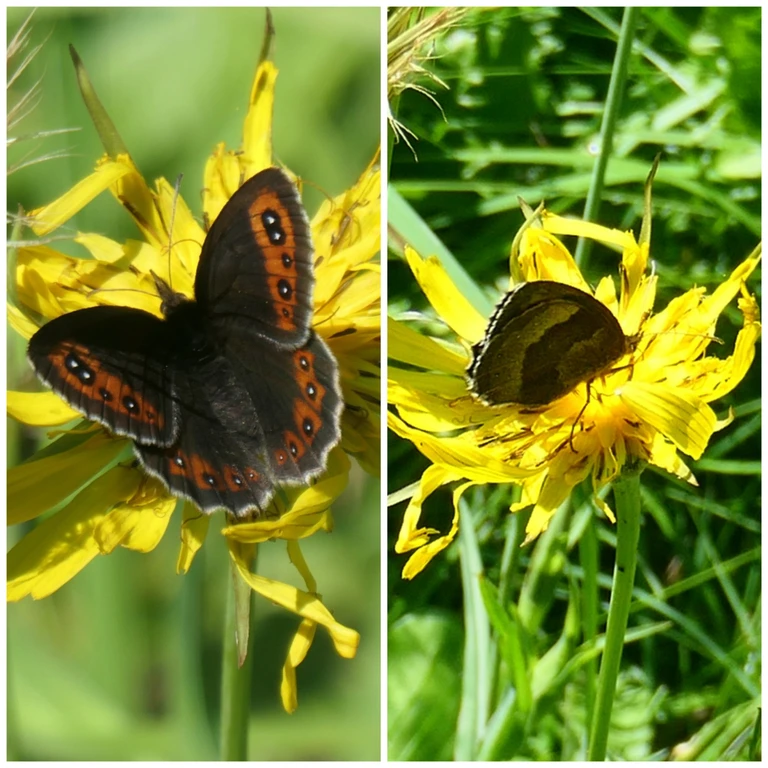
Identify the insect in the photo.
Erebia aethiops
